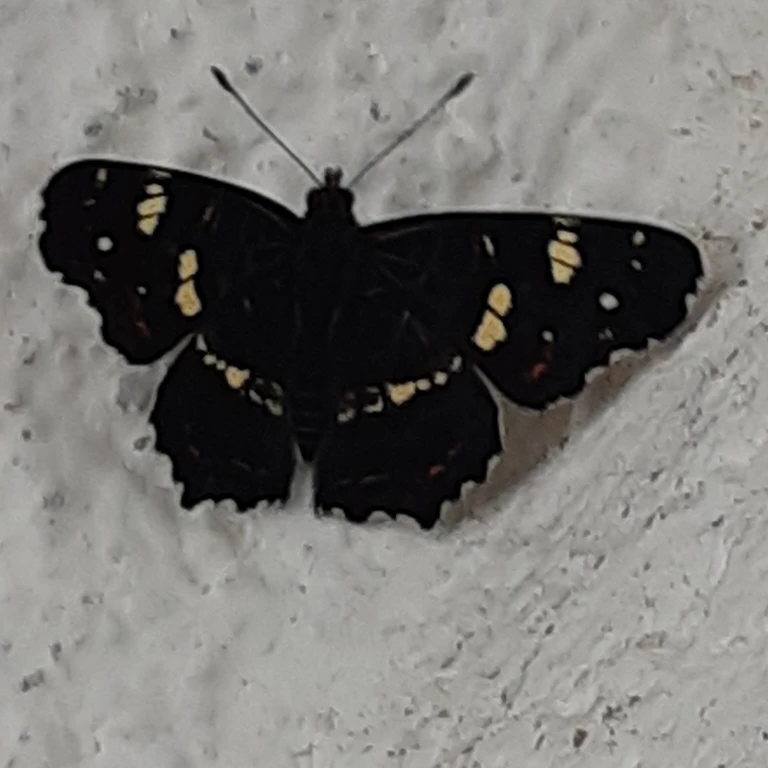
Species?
Araschnia levana
